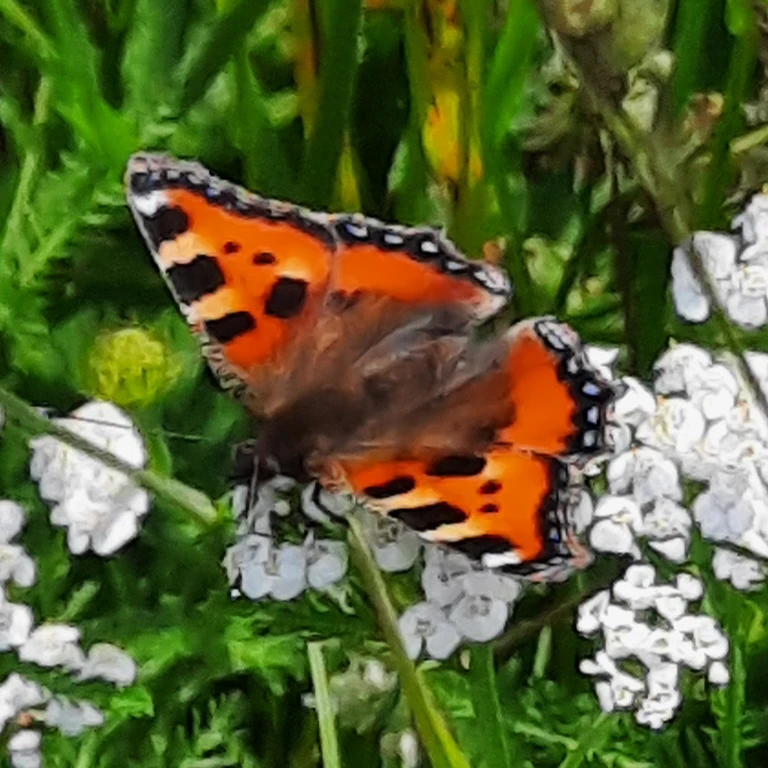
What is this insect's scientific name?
Aglais urticae
